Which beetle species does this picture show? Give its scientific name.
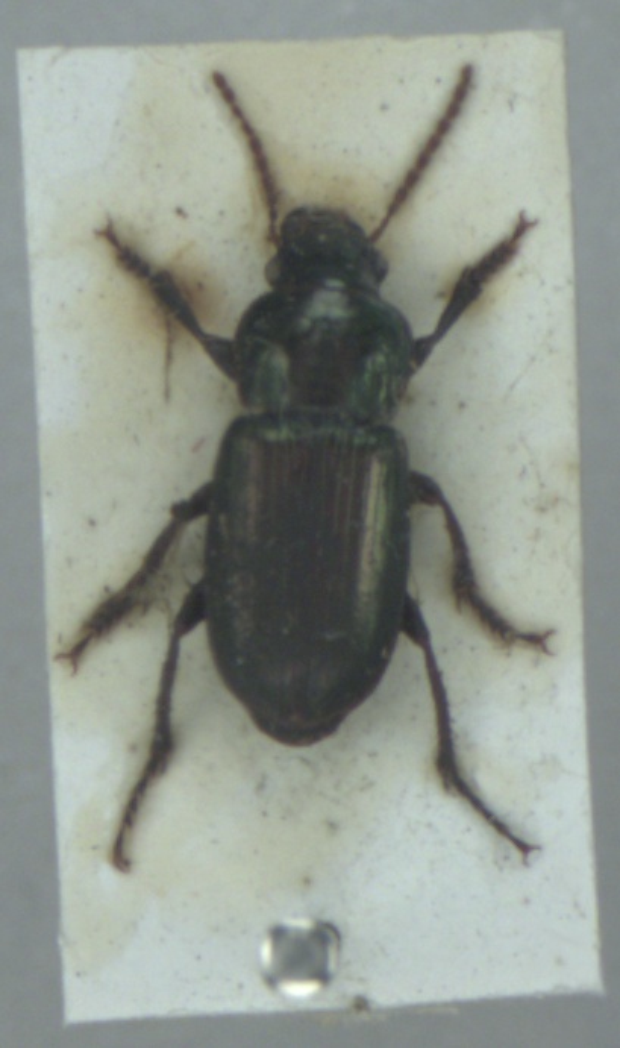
Harpalus affinis
